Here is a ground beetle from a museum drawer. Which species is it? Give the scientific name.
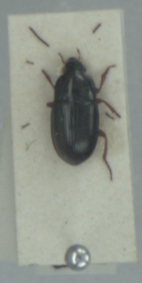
Amara lucida
